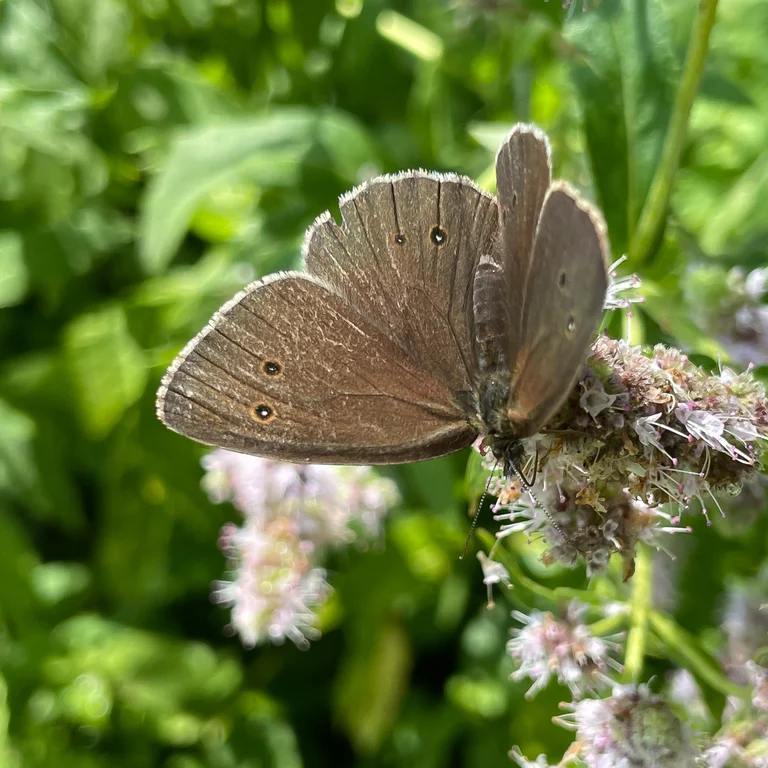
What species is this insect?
Aphantopus hyperantus
